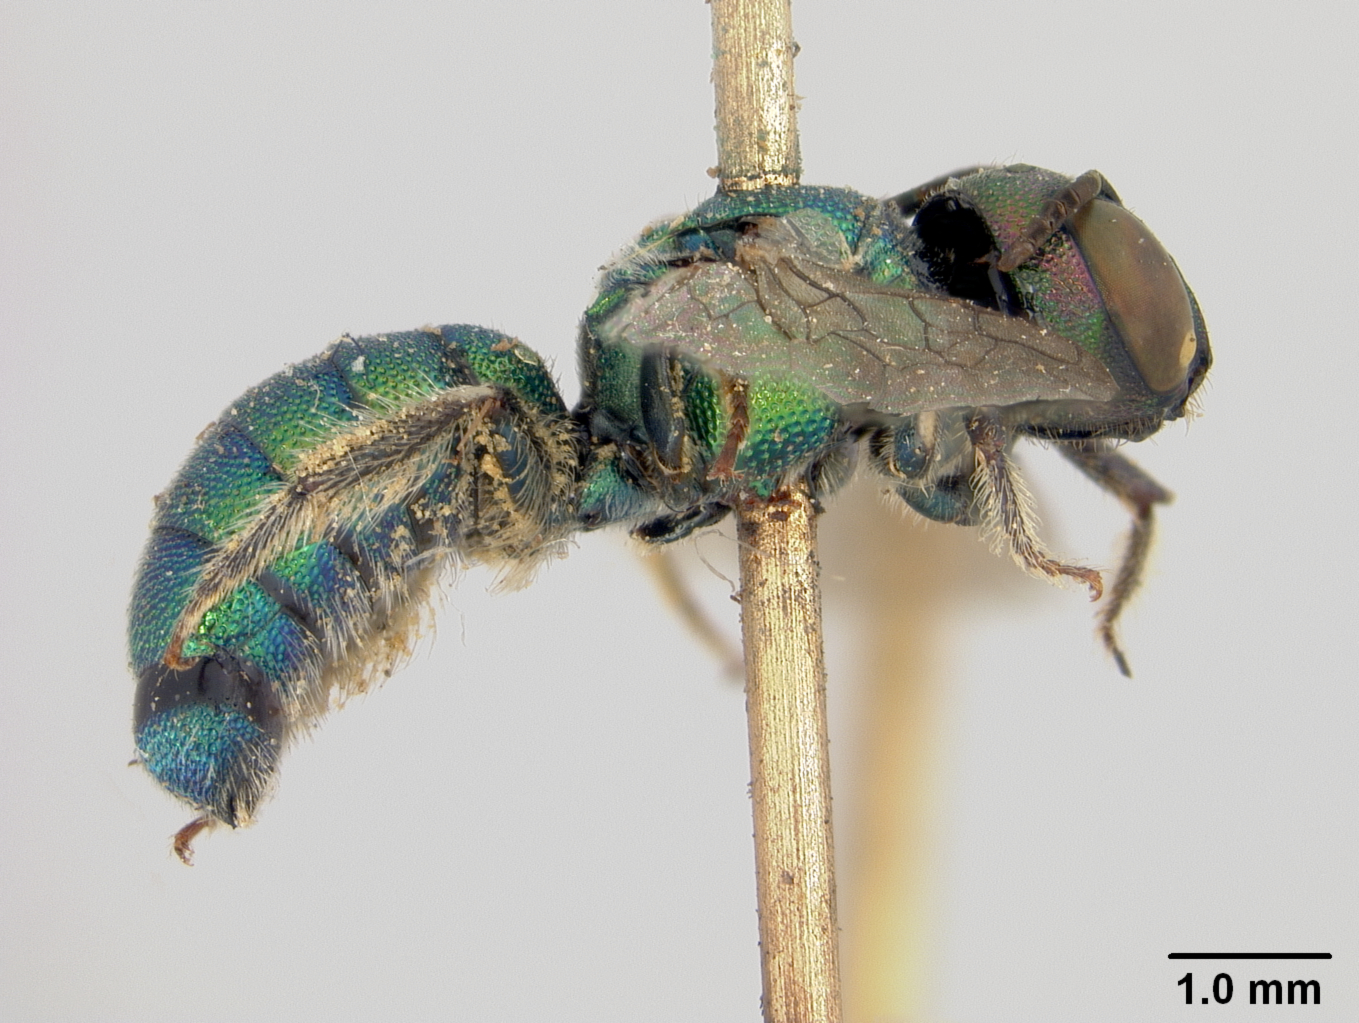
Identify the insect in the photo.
Ceratina binghami
